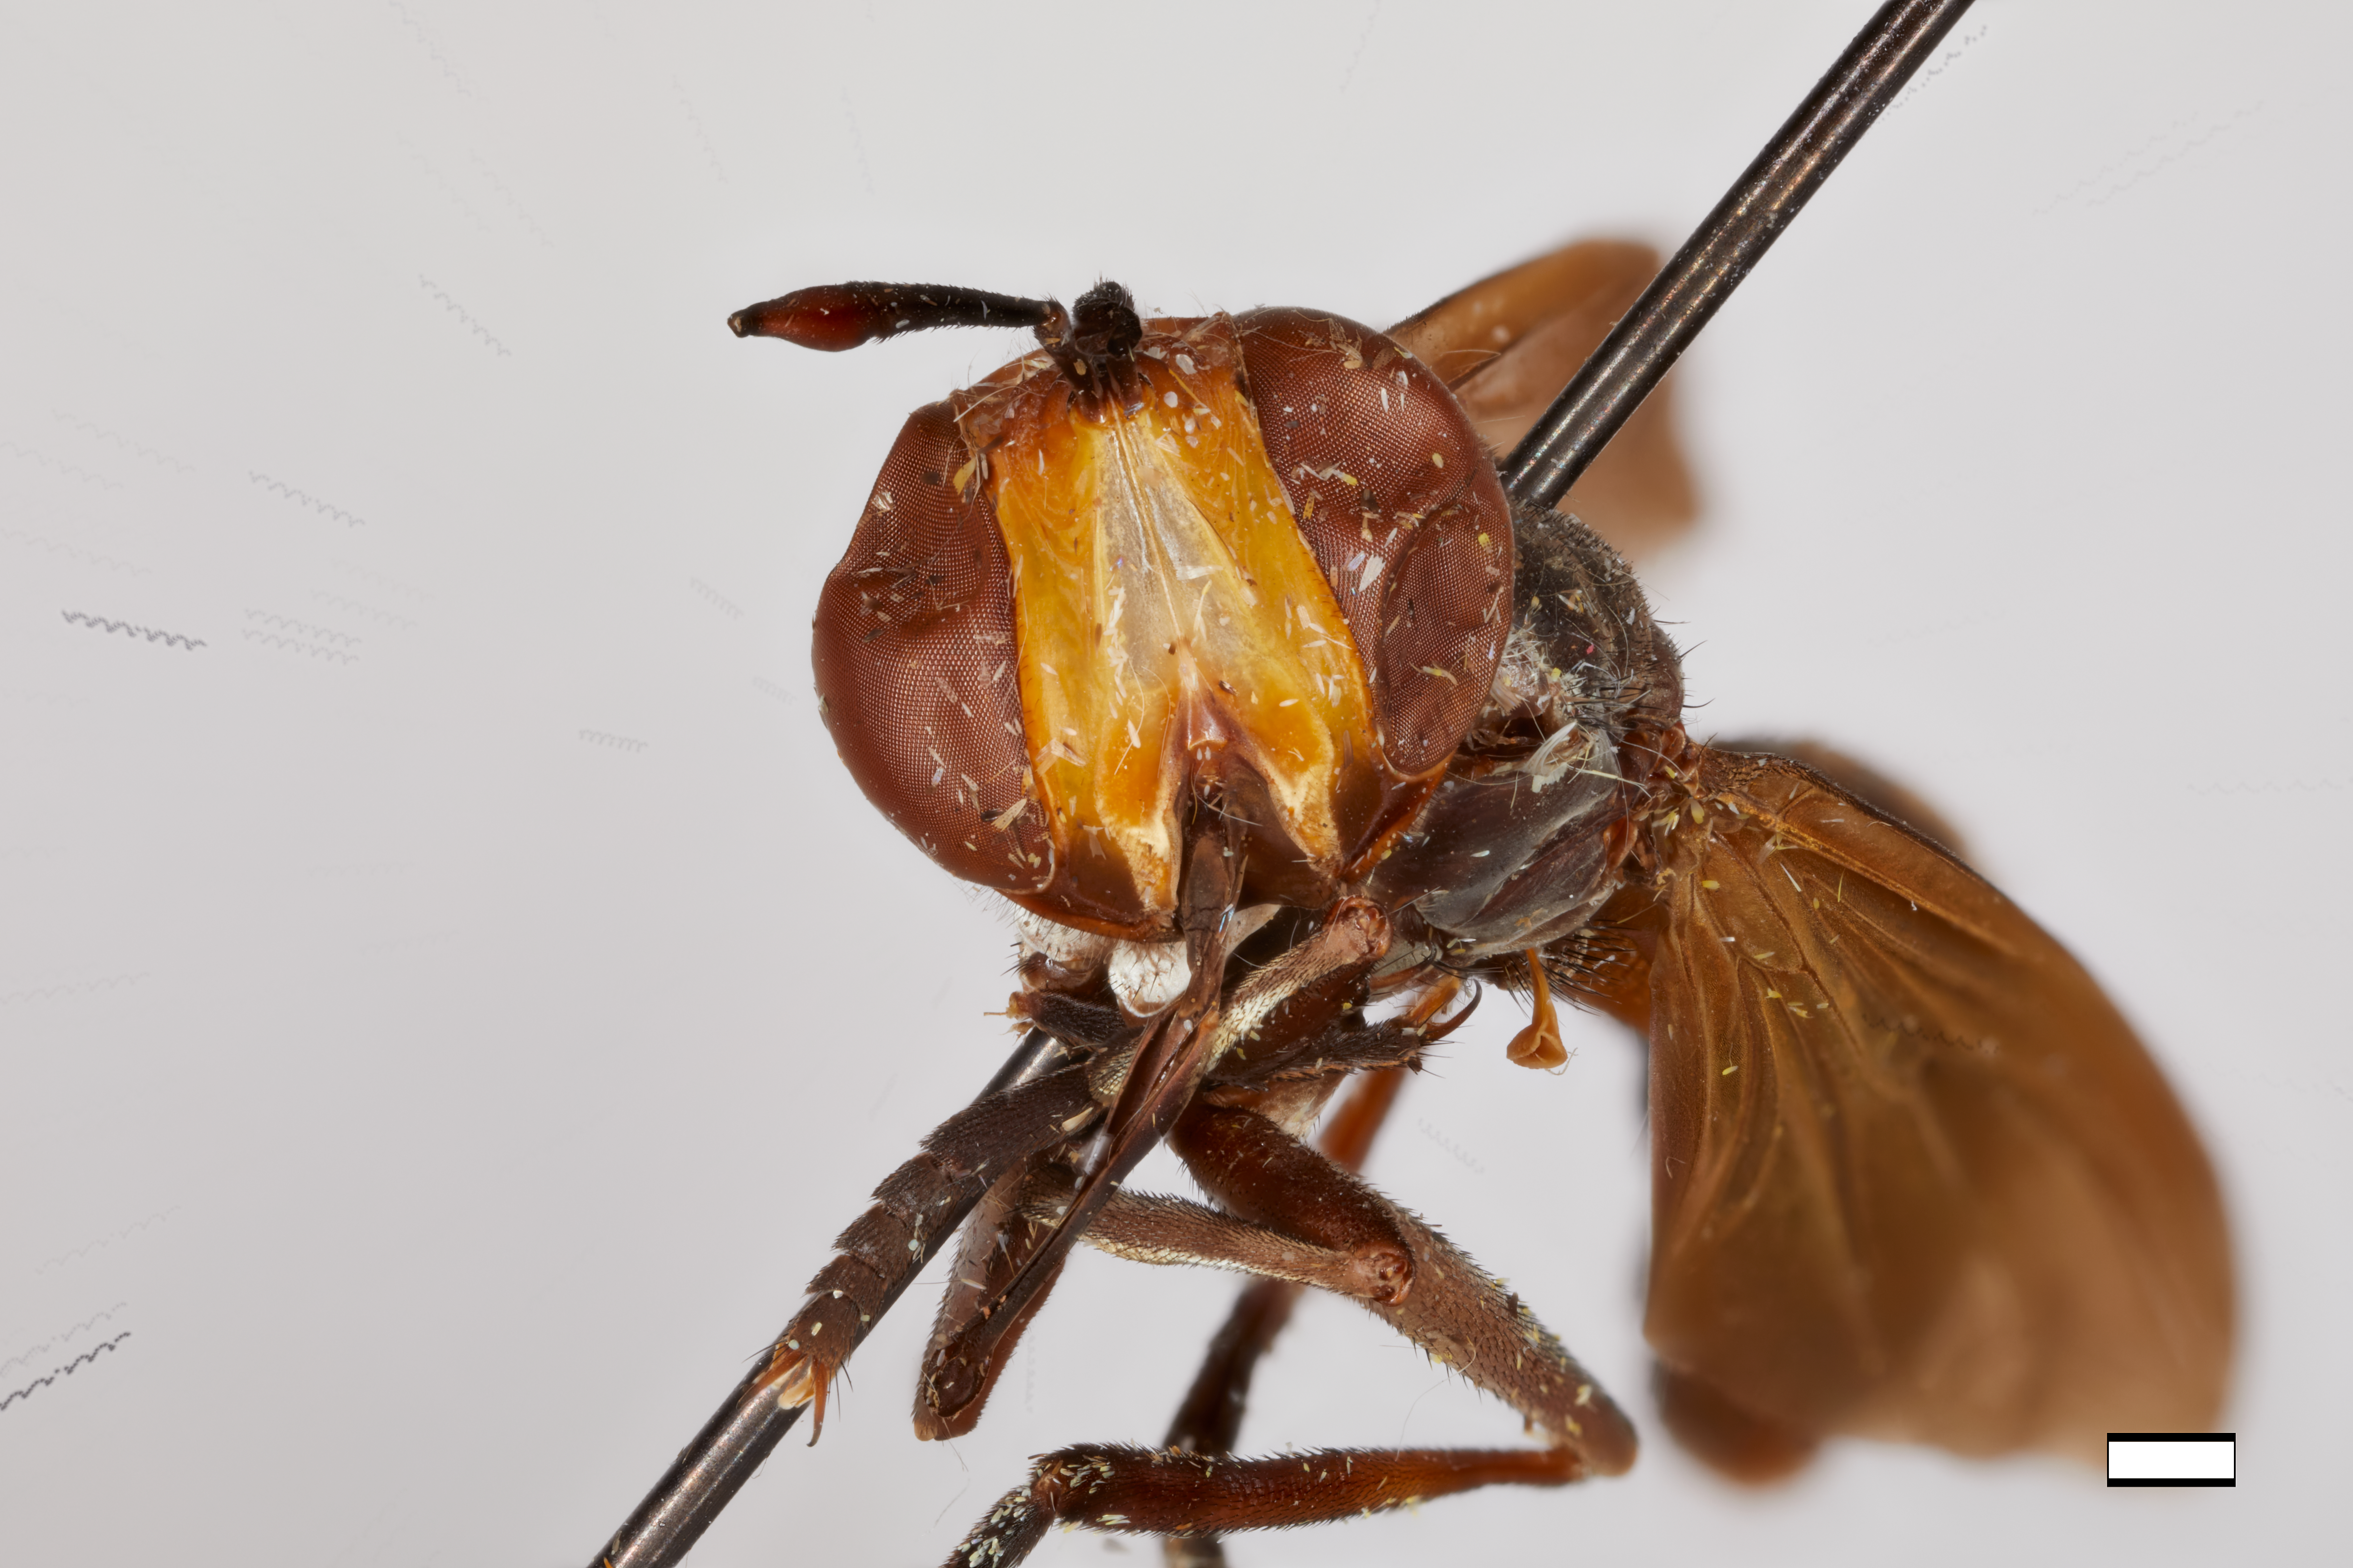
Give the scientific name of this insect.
Siniconops grandens
